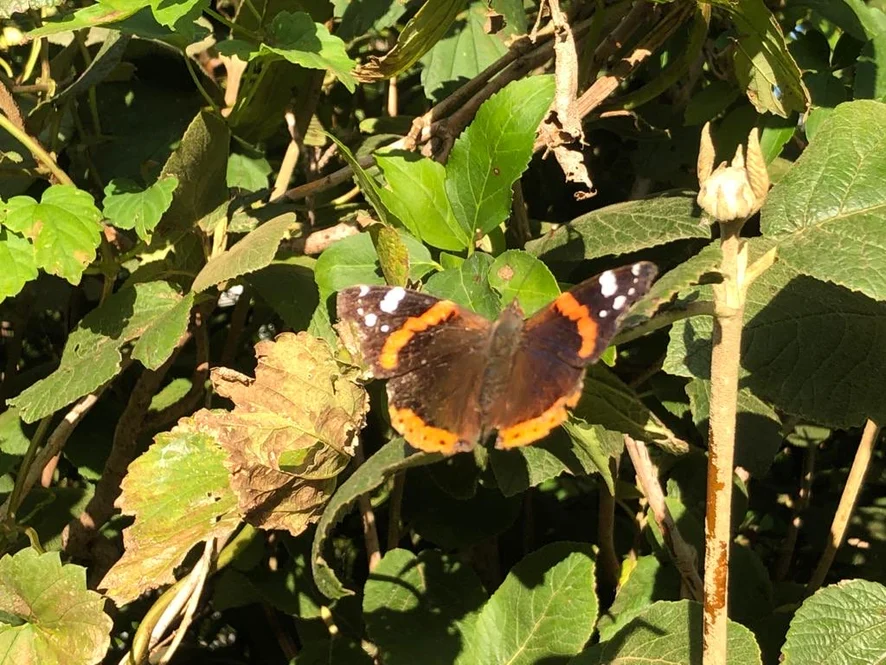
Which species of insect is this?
Vanessa atalanta
